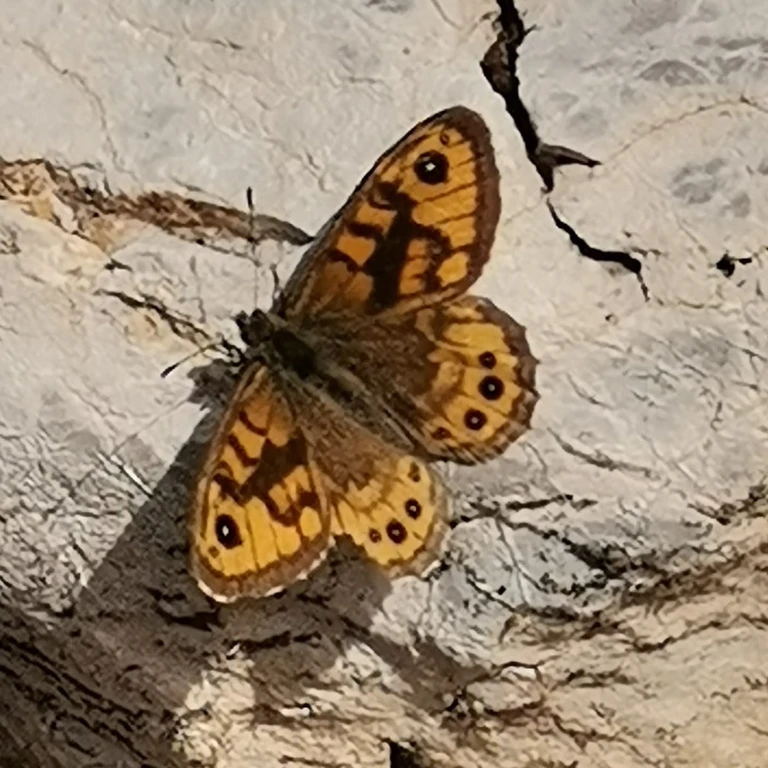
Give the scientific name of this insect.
Lasiommata megera (also Pararge megera)
